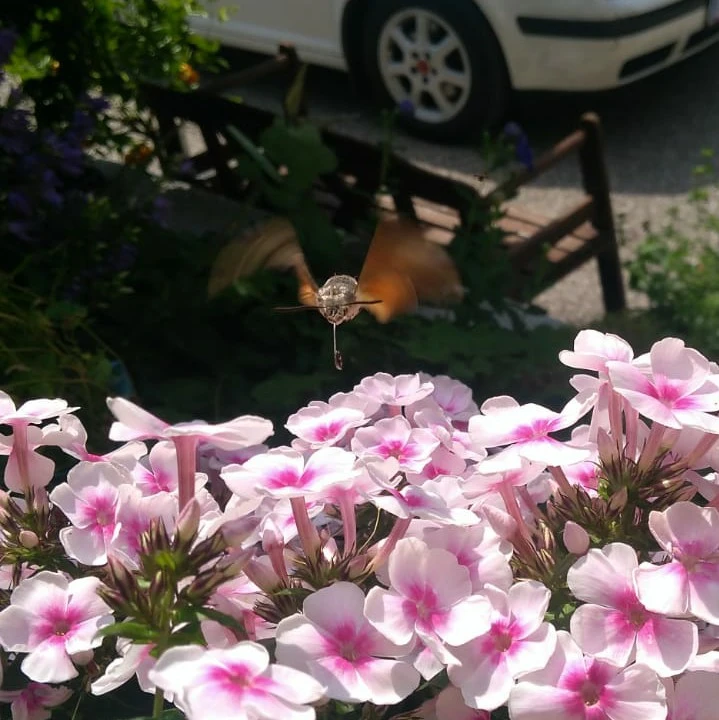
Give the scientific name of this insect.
Macroglossum stellatarum
